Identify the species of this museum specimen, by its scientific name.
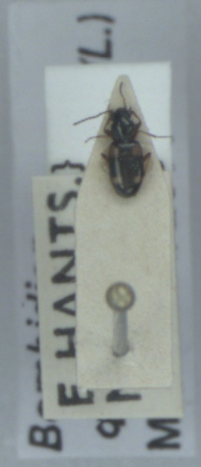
Bembidion quadrimaculatum
